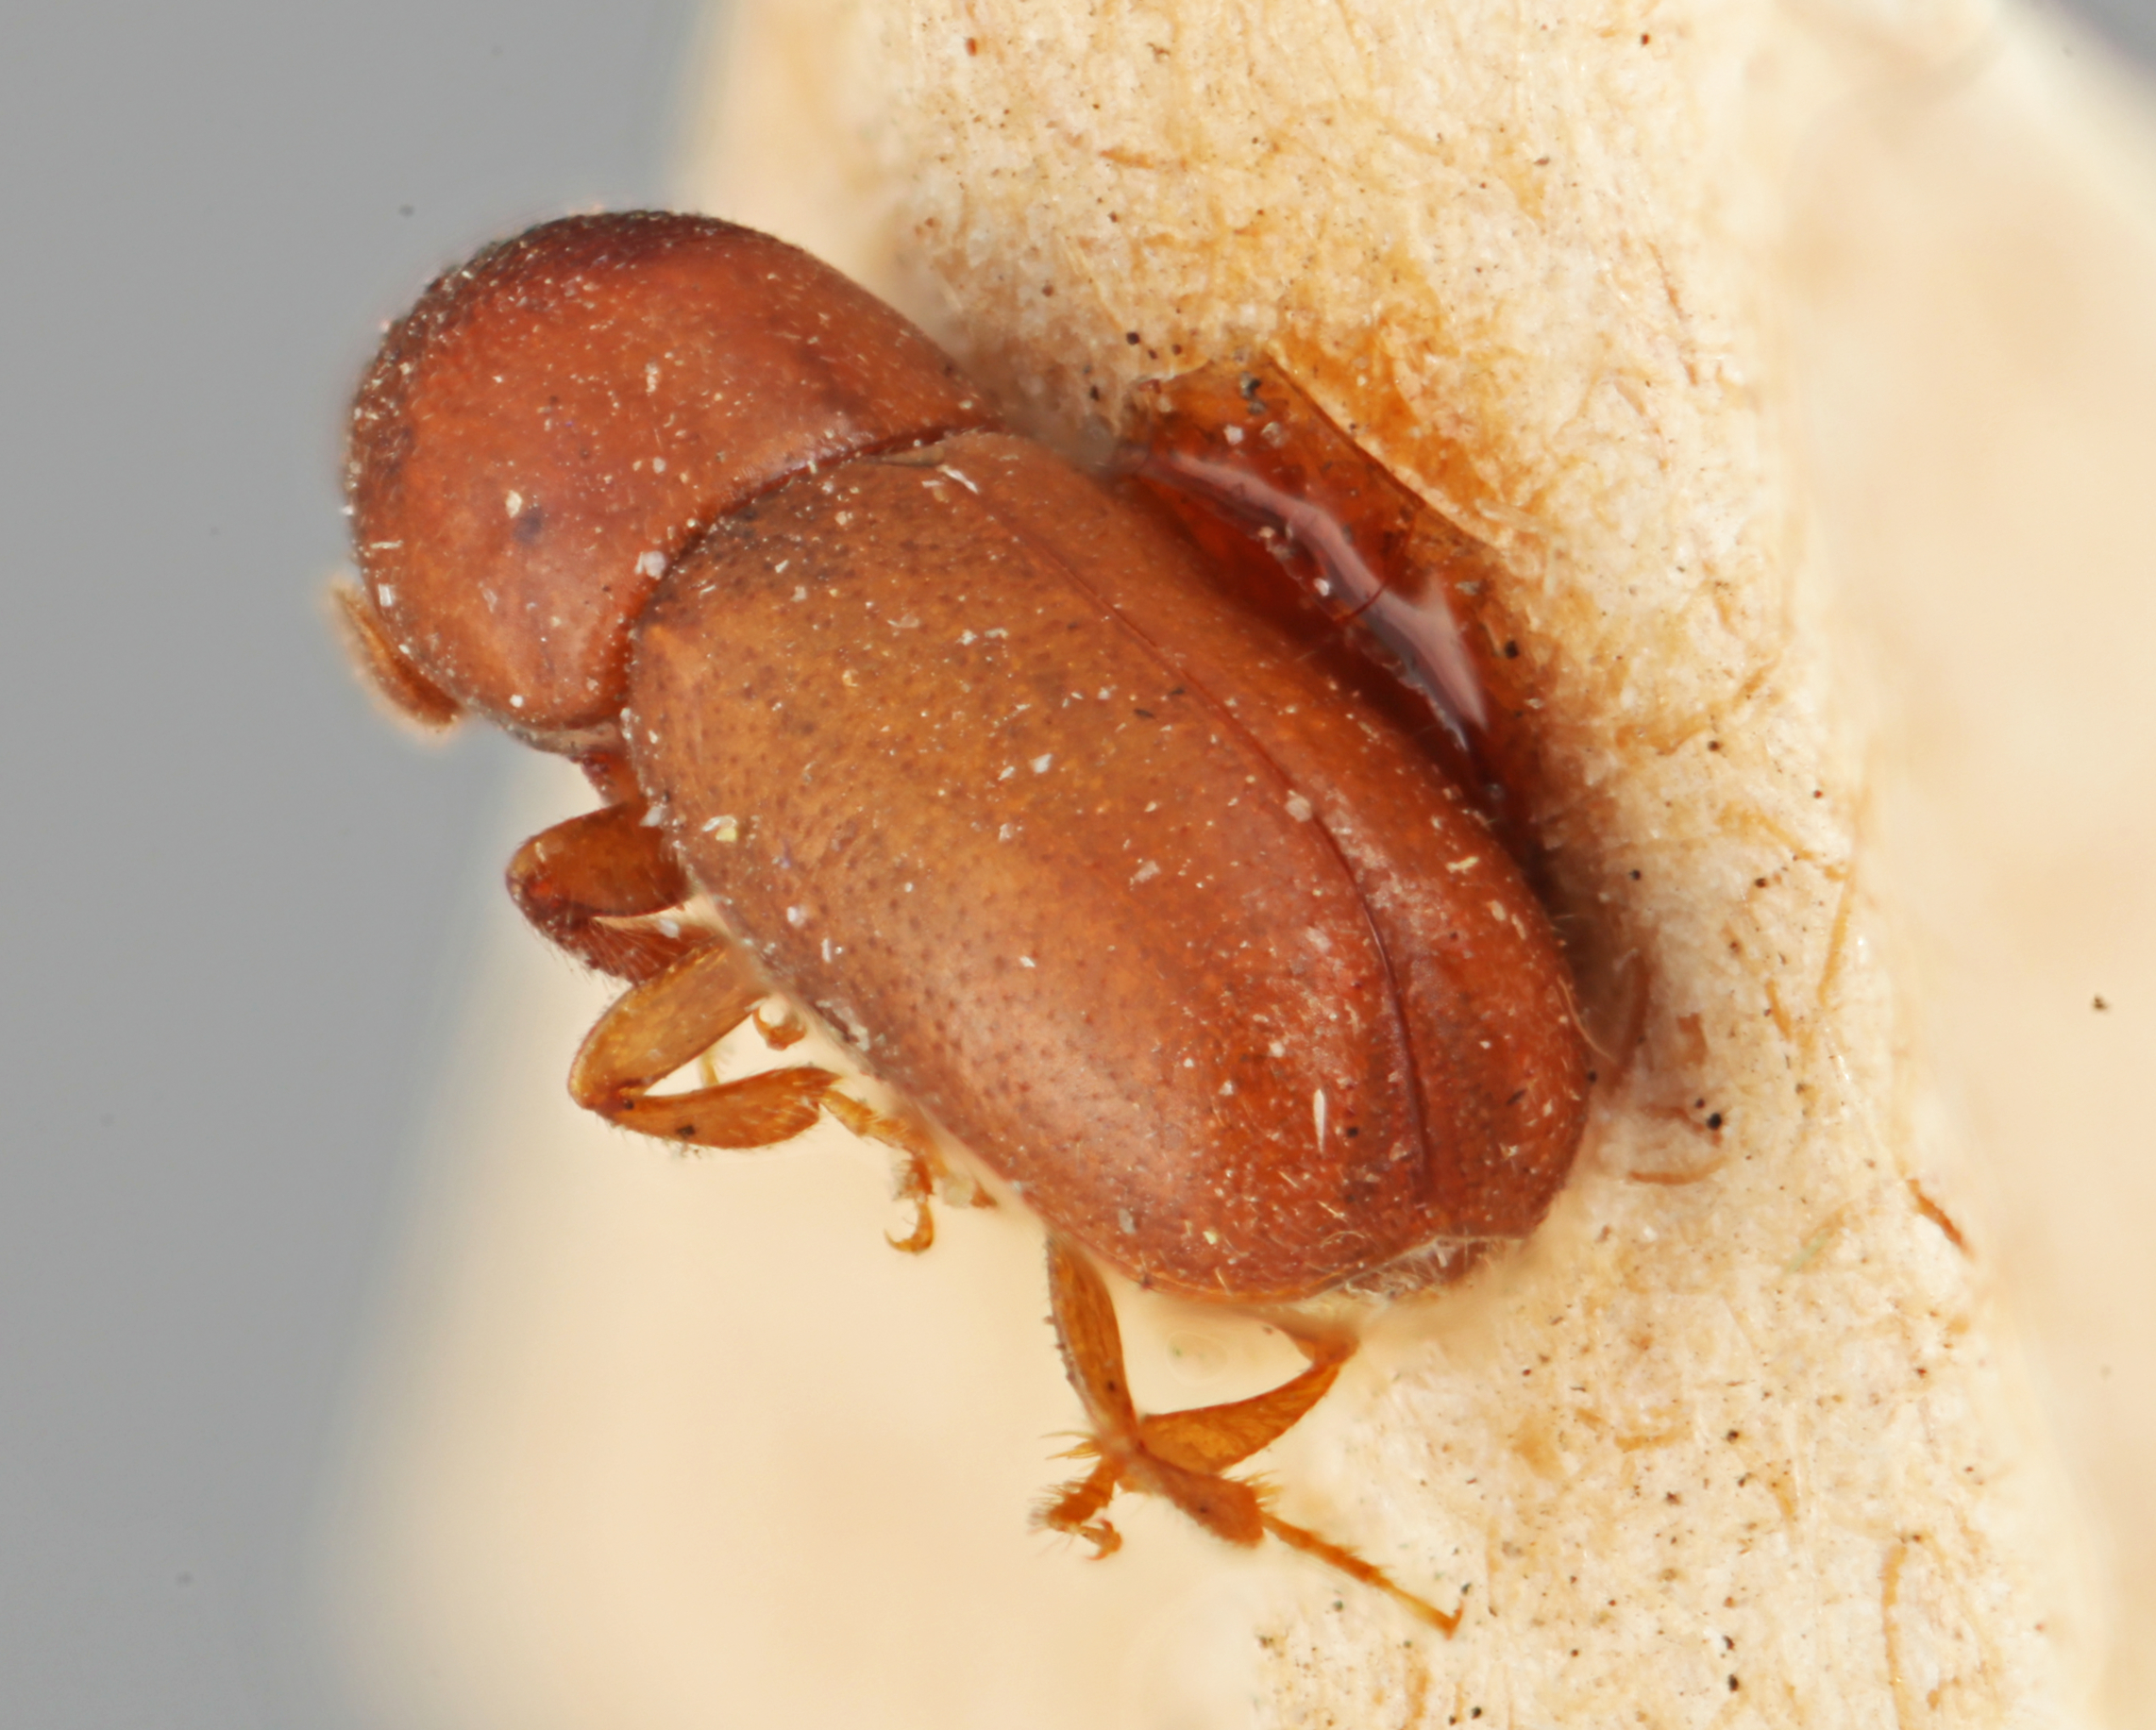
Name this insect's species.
Microcorthylus obscurus
